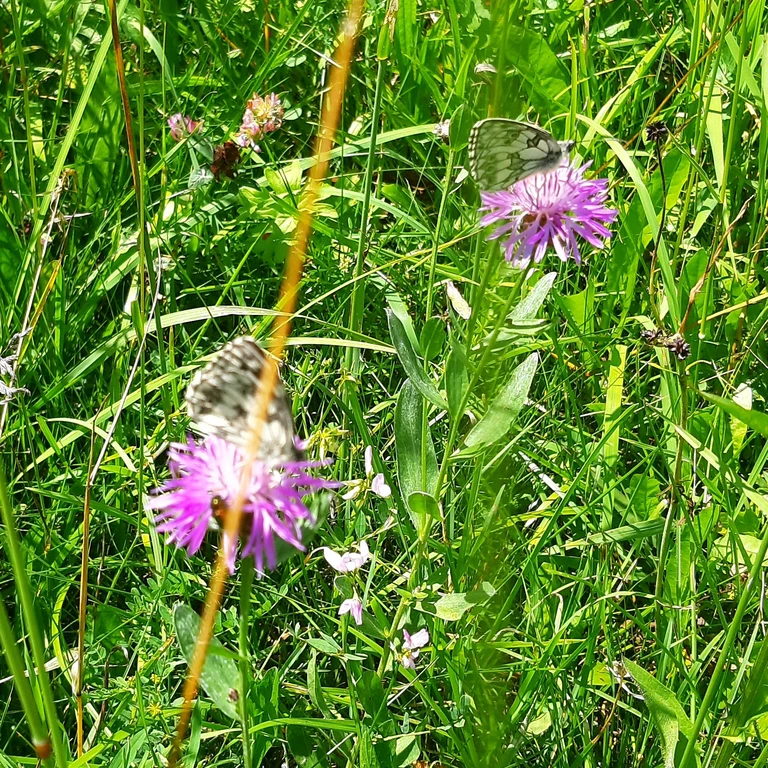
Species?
Melanargia galathea
